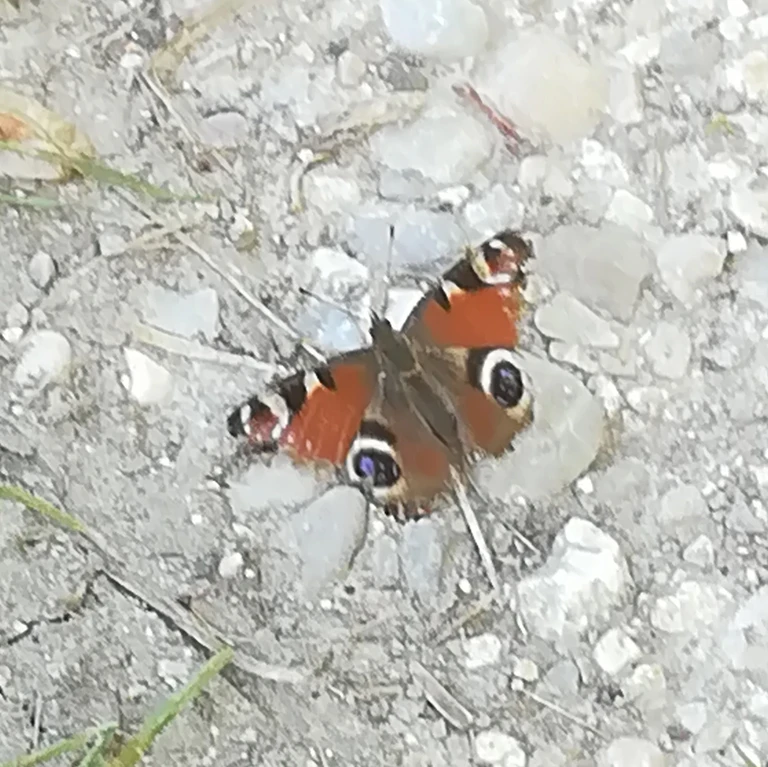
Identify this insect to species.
Aglais io
